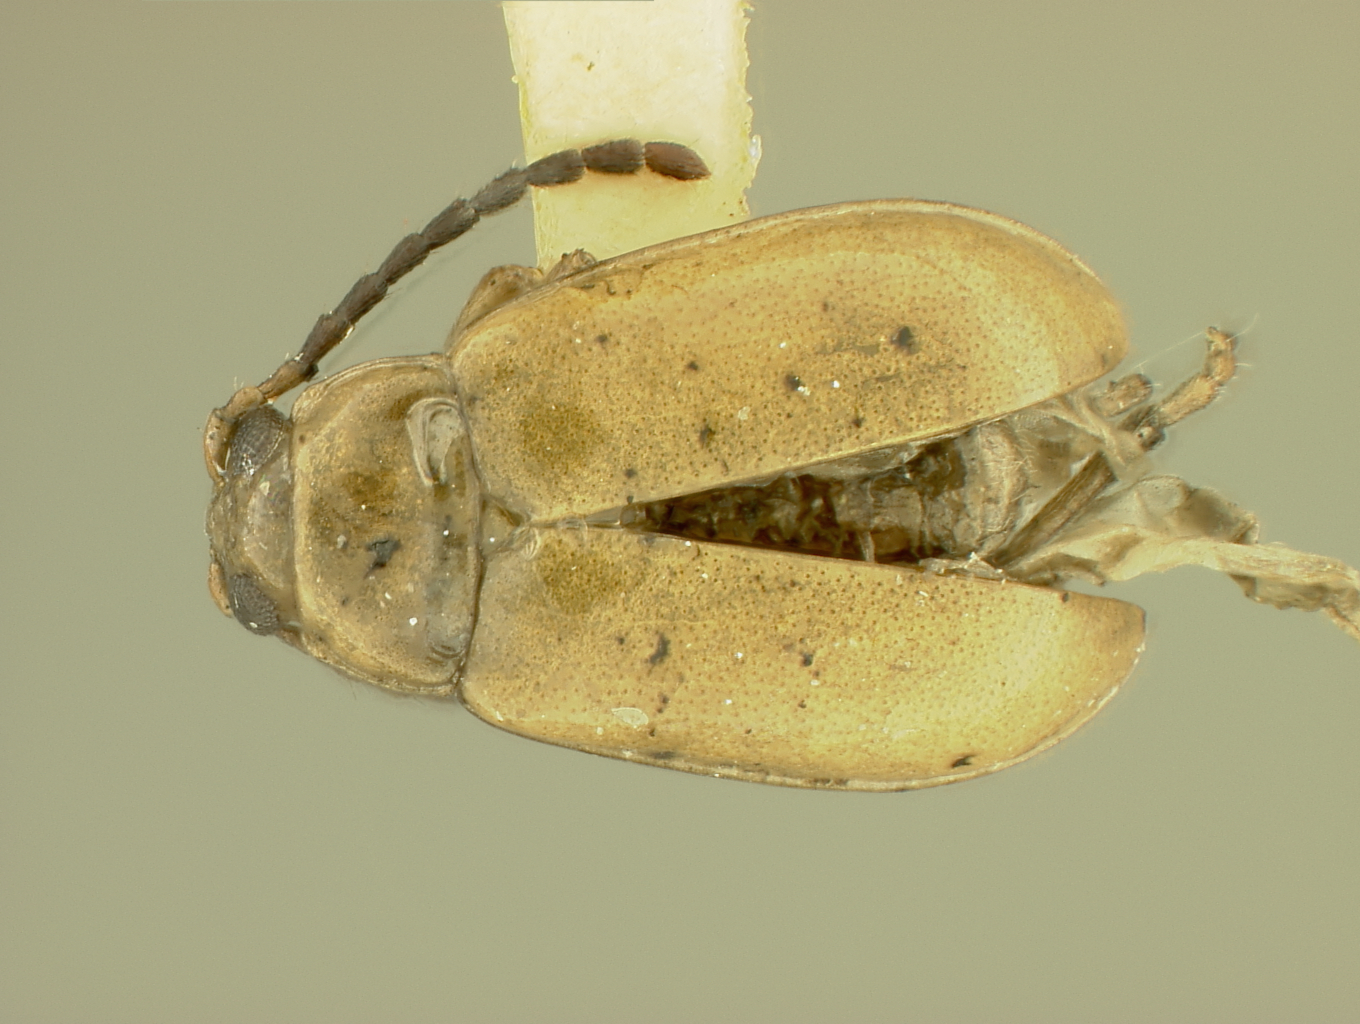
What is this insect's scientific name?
Lactica eleutherae
